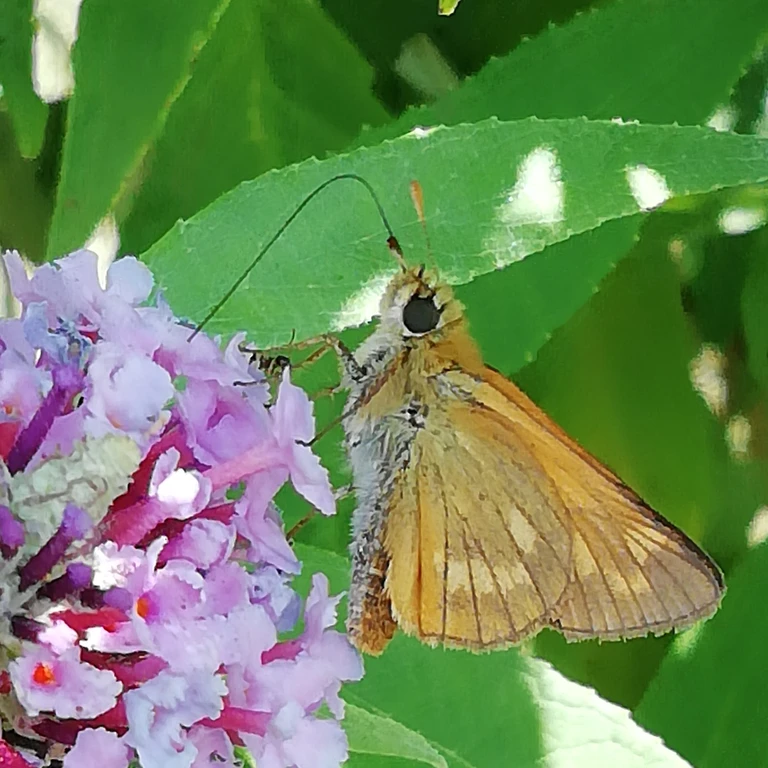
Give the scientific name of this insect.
Ochlodes sylvanus (also Ochlodes venata)
